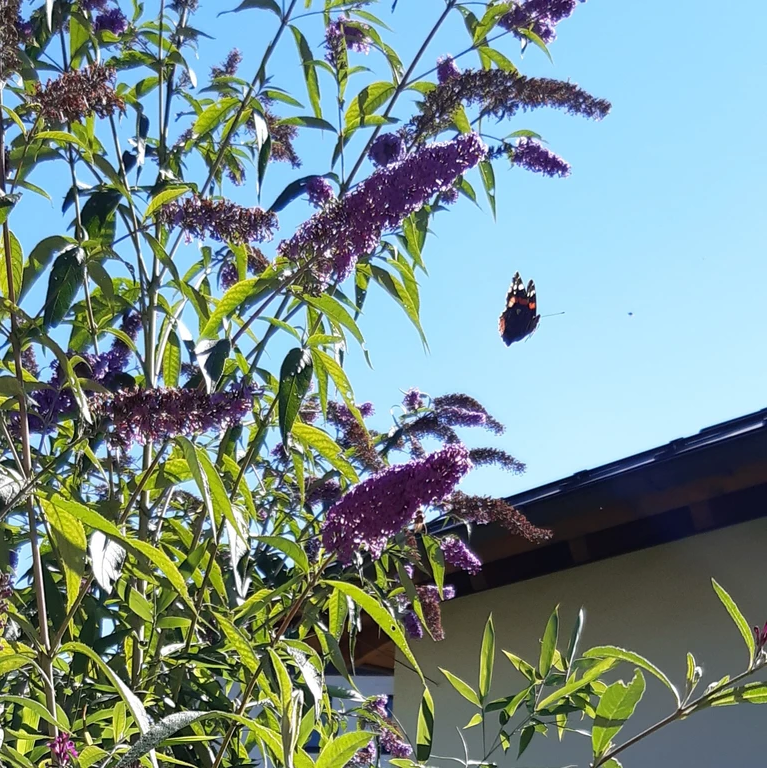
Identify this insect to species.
Vanessa atalanta
